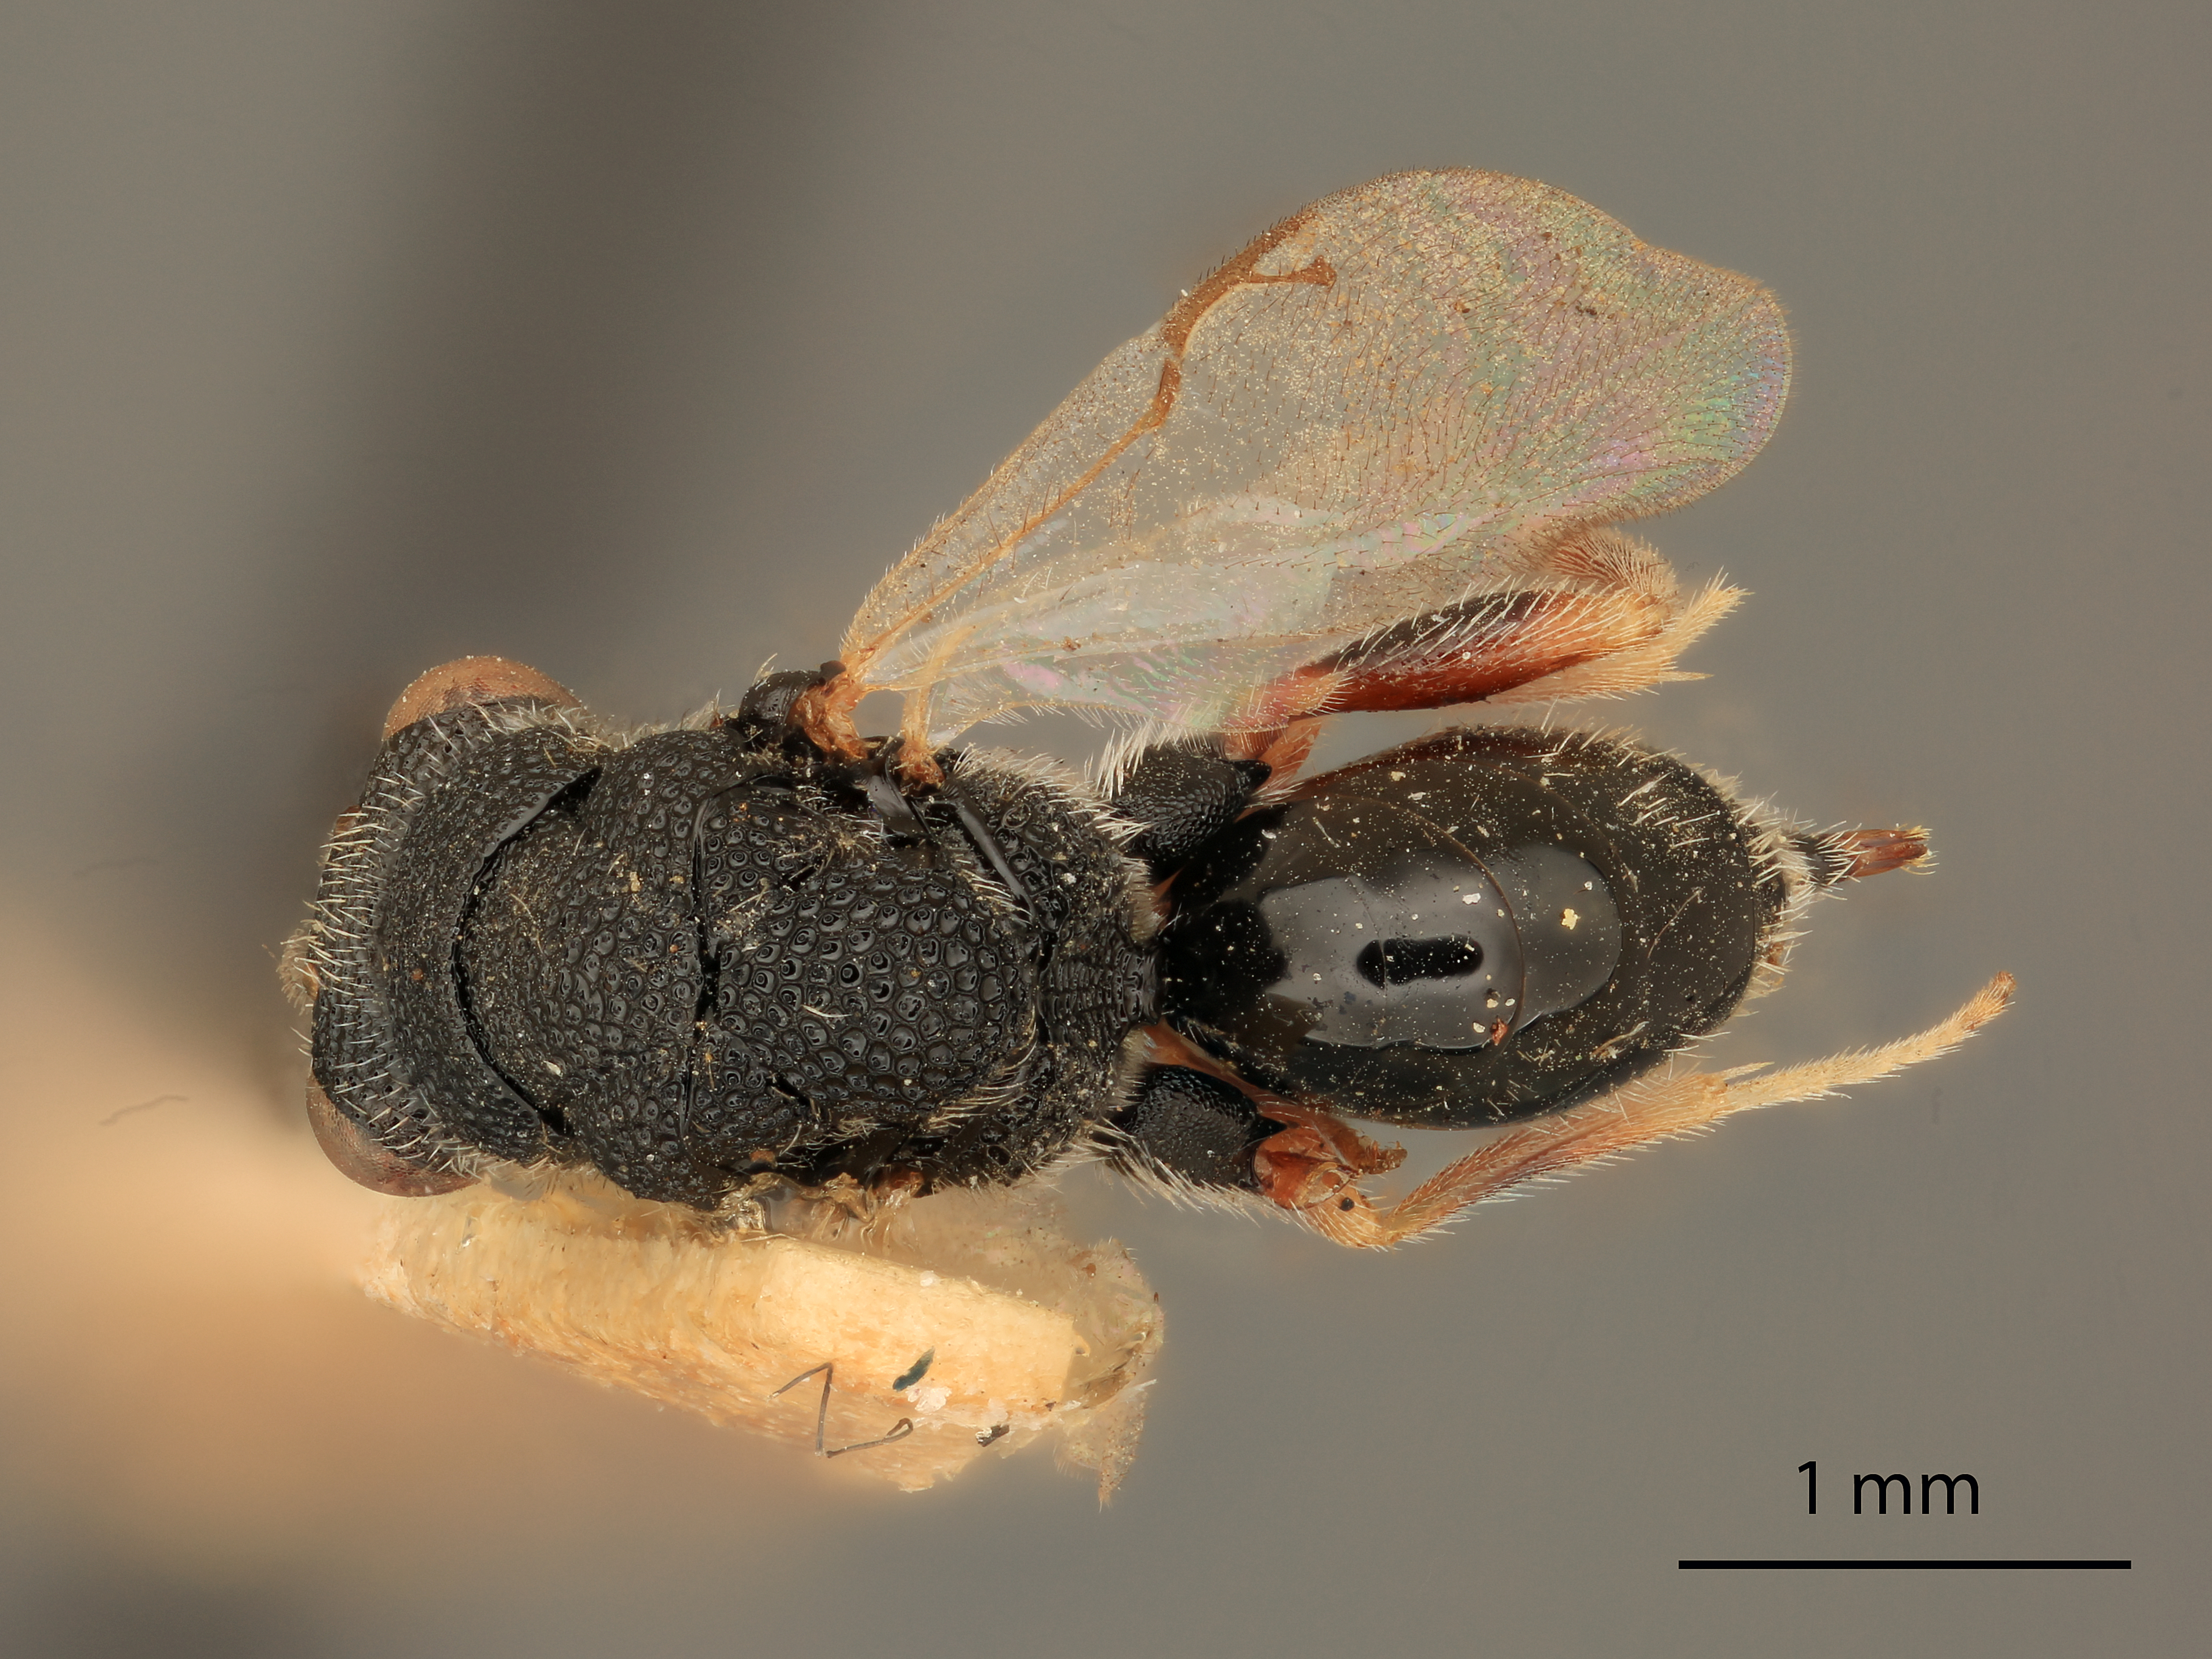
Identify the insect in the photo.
Eurytoma hirsuta
